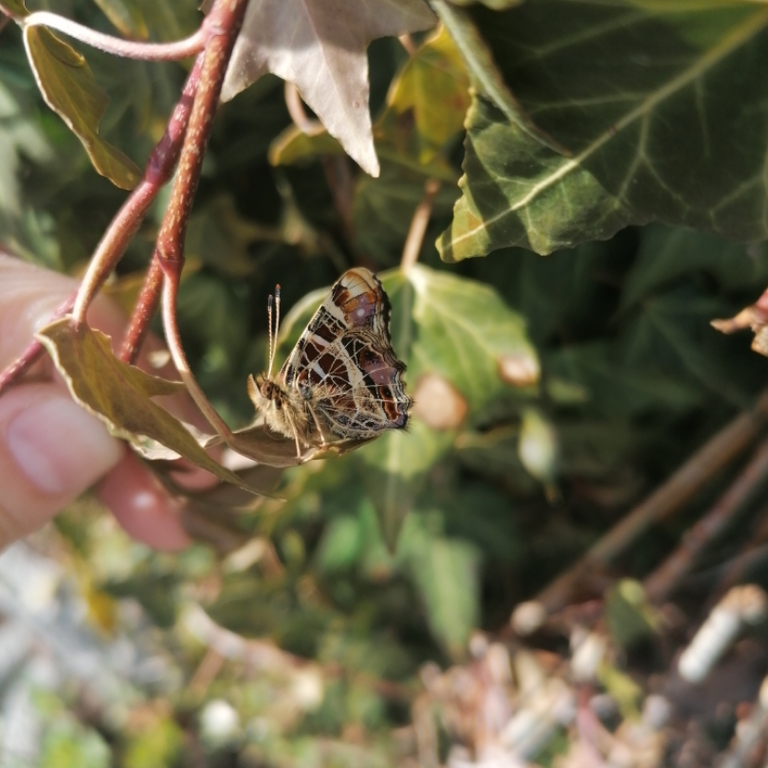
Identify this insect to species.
Araschnia levana
